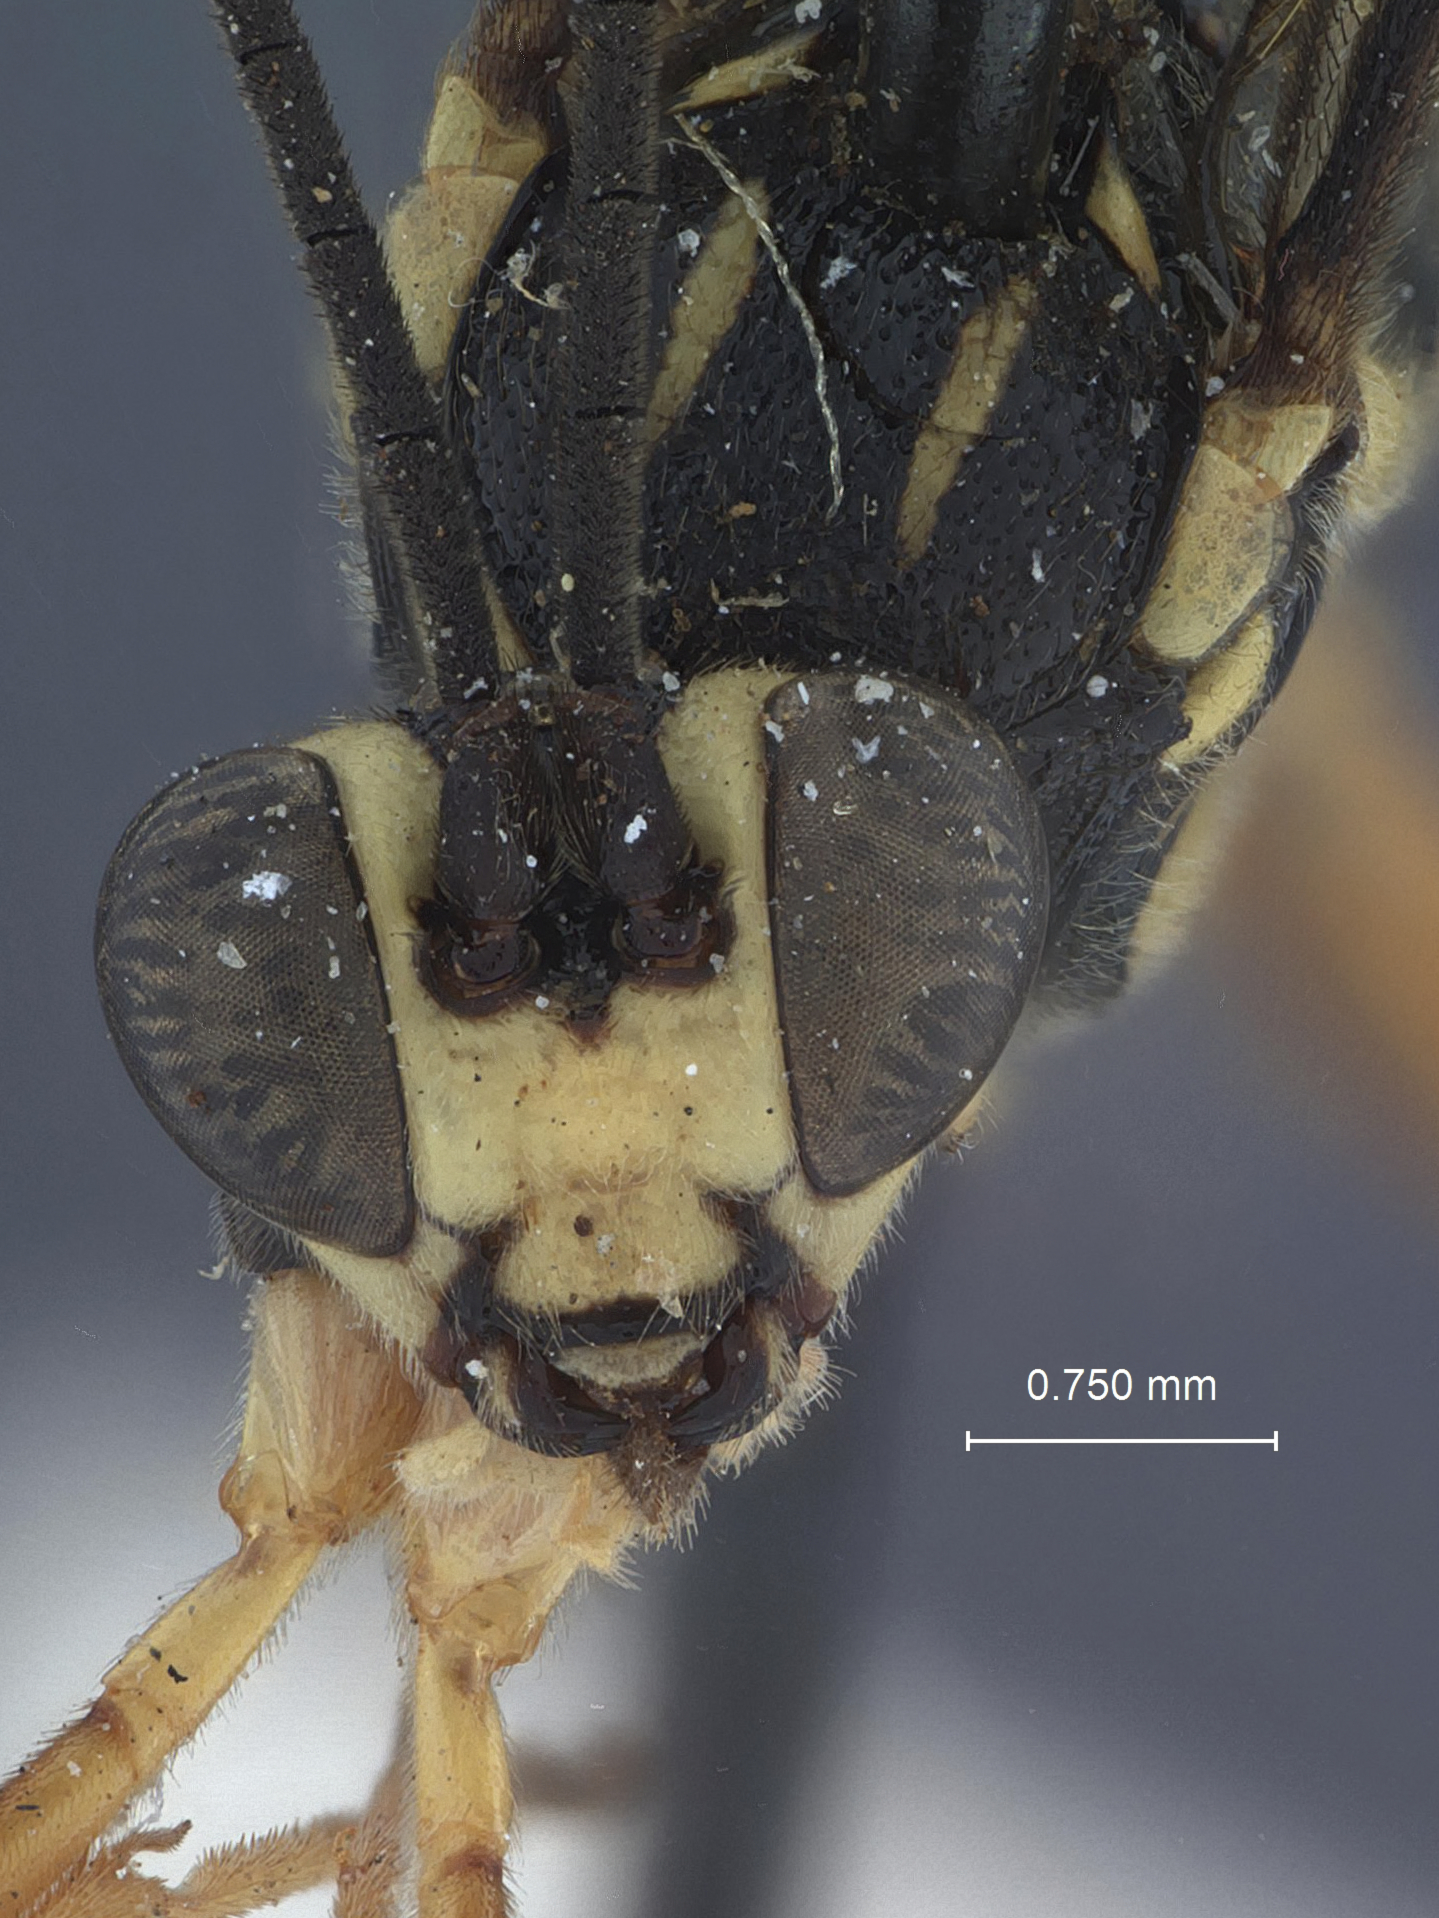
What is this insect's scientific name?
Crypturopsis microgaster
